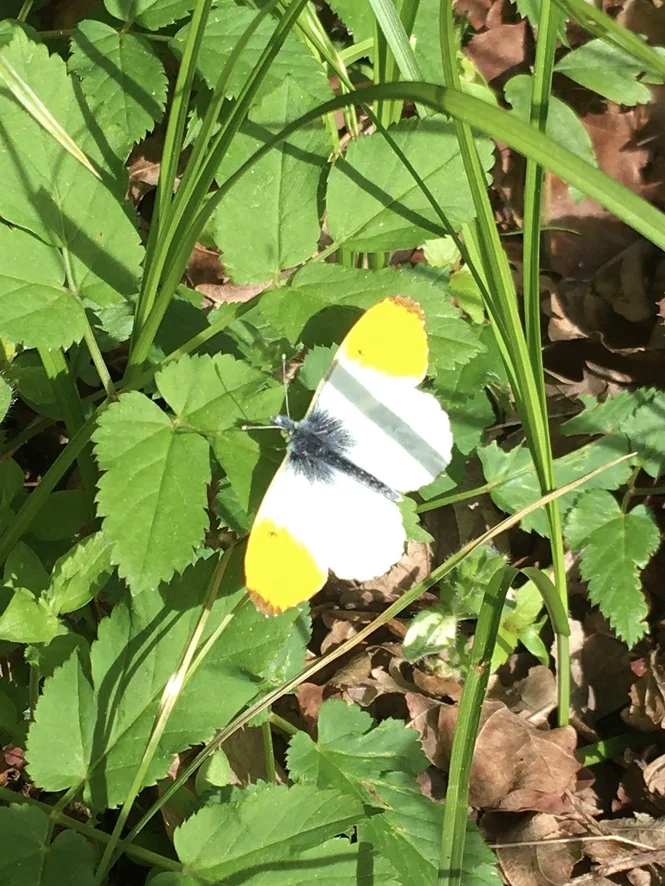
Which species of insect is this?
Anthocharis cardamines
